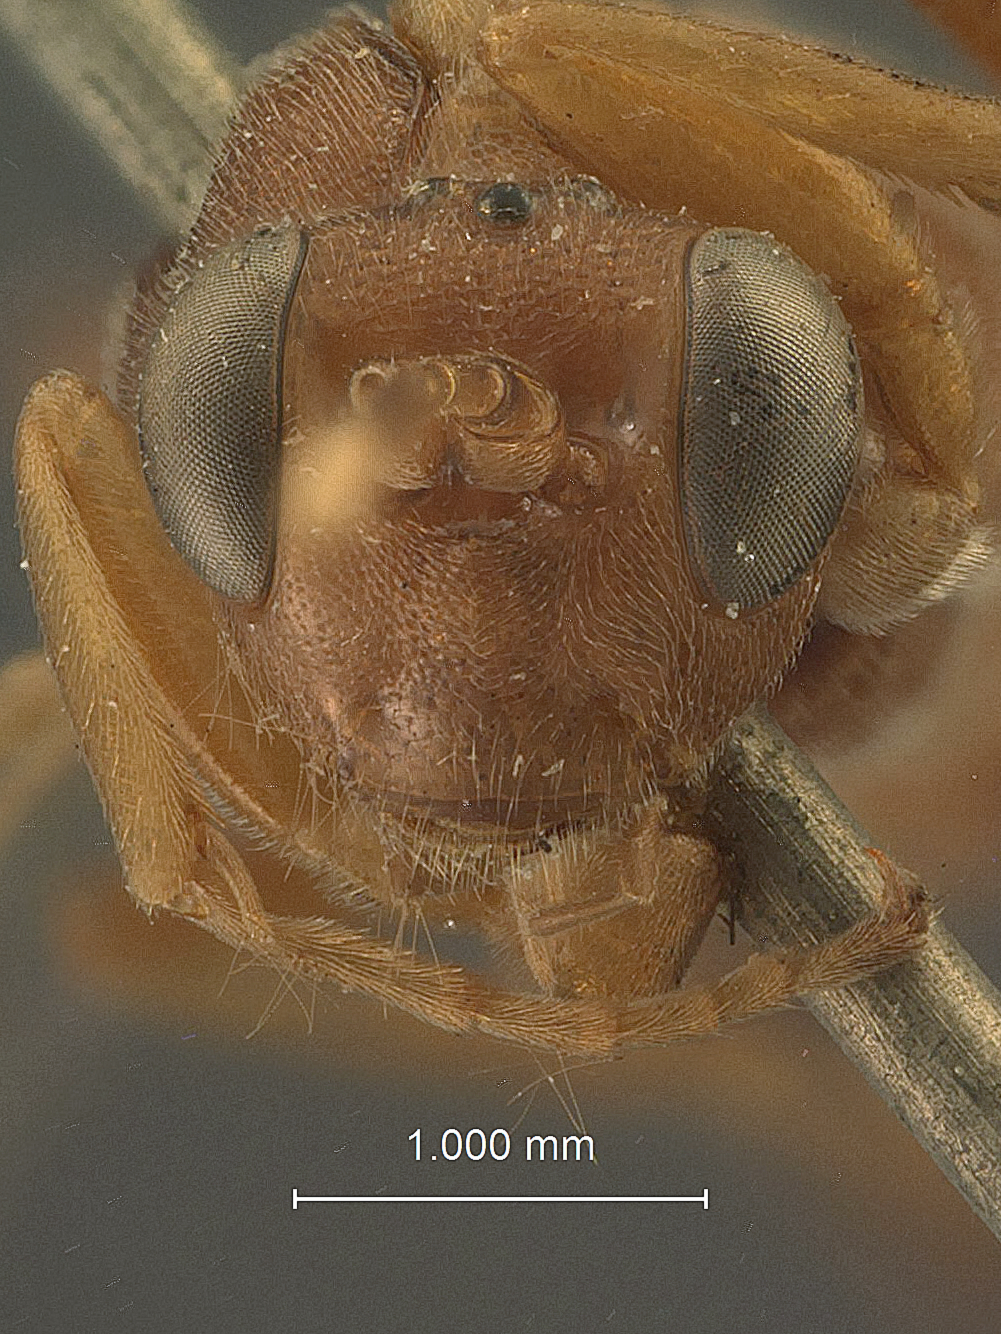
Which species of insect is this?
Ichneumon tharotis
